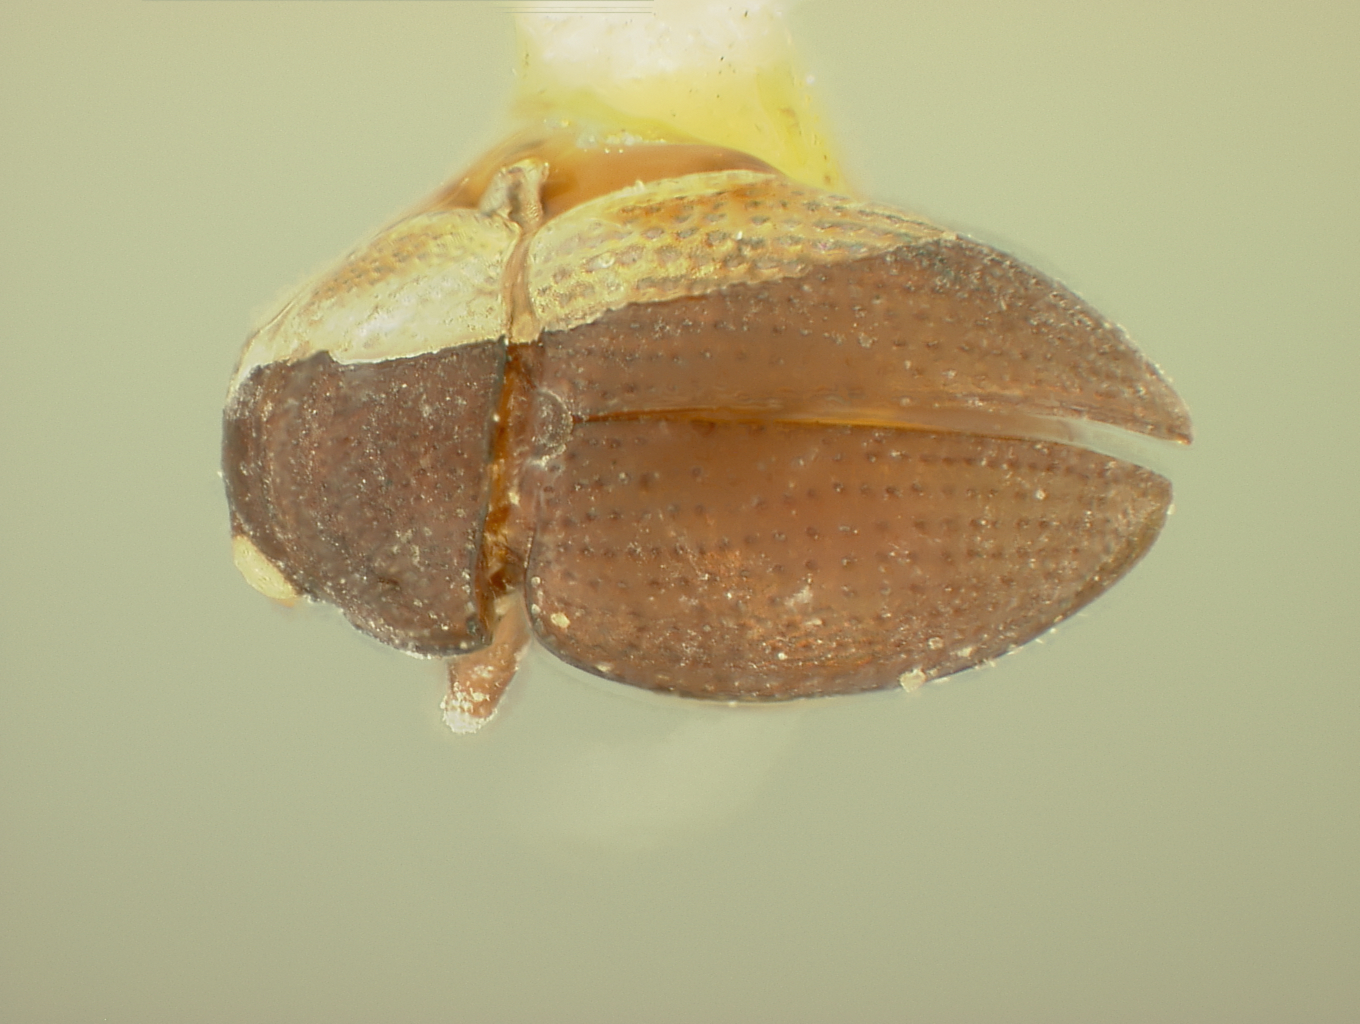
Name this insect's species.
Chaetocnema obliterata
